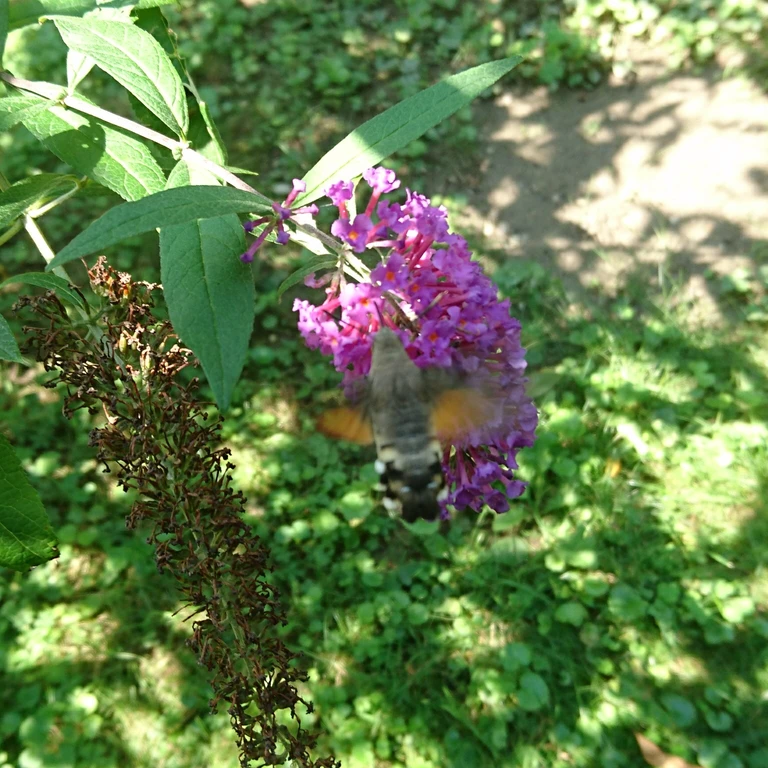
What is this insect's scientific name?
Macroglossum stellatarum
